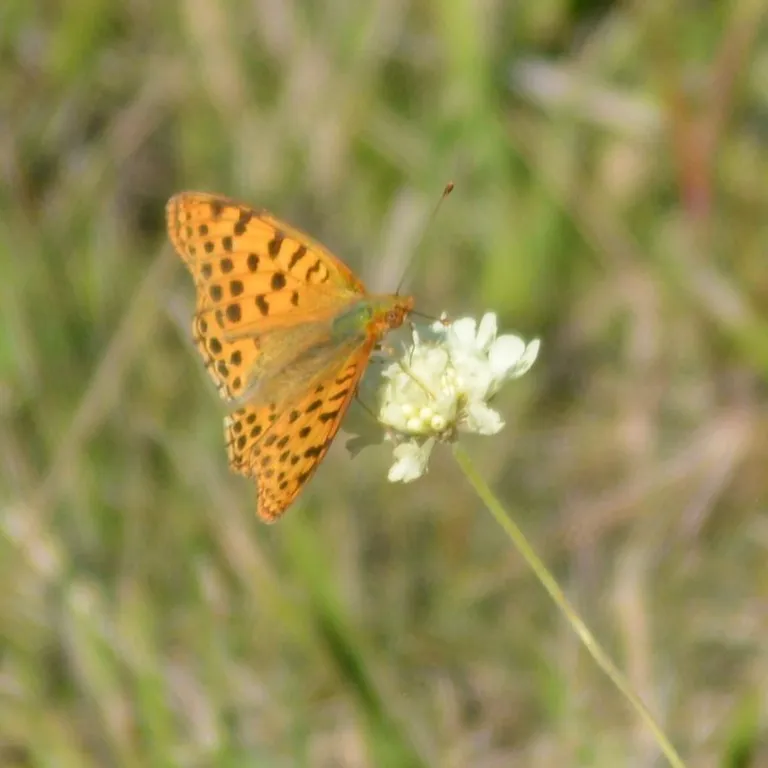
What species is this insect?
Issoria lathonia
